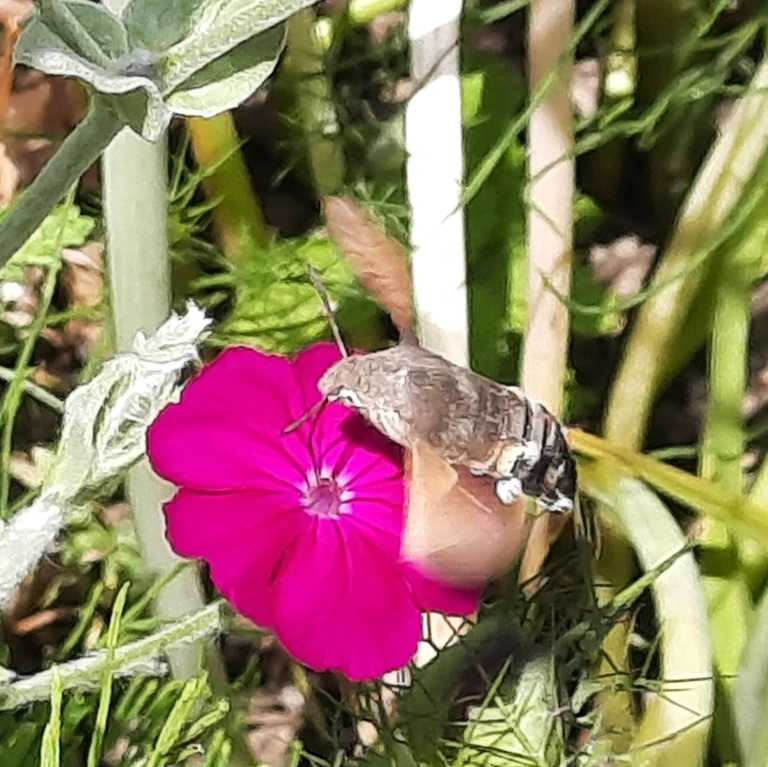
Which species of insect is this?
Macroglossum stellatarum
